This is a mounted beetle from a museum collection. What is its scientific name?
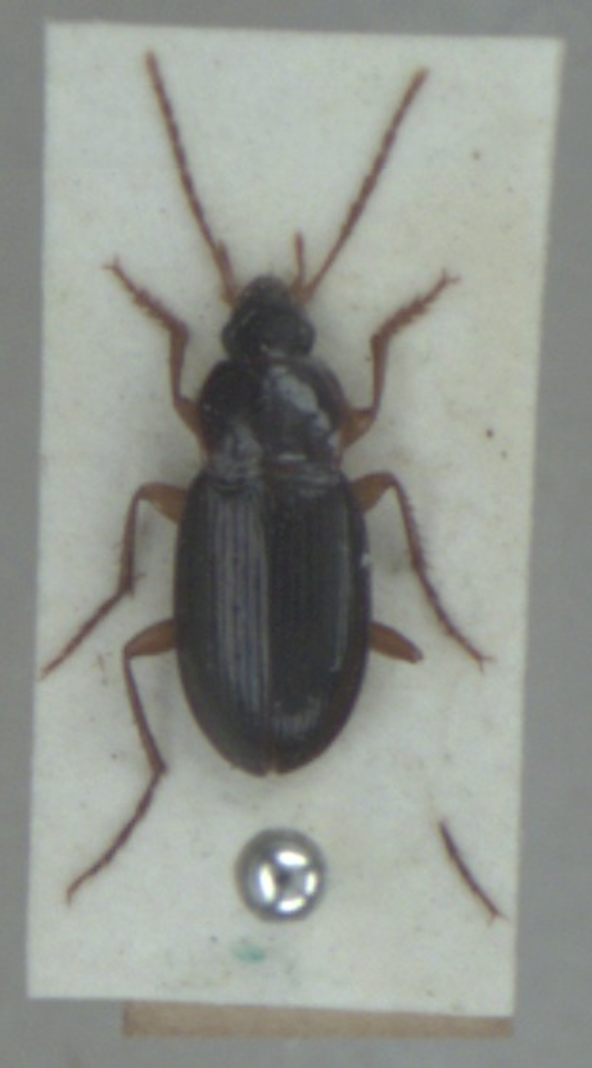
Calathus micropterus
